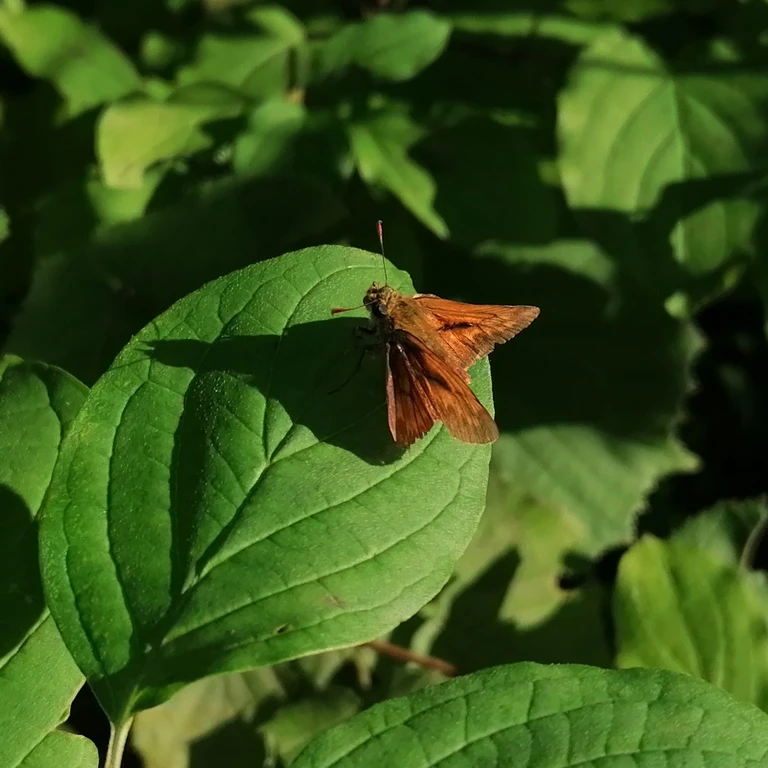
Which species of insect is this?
Ochlodes sylvanus (also Ochlodes venata)
